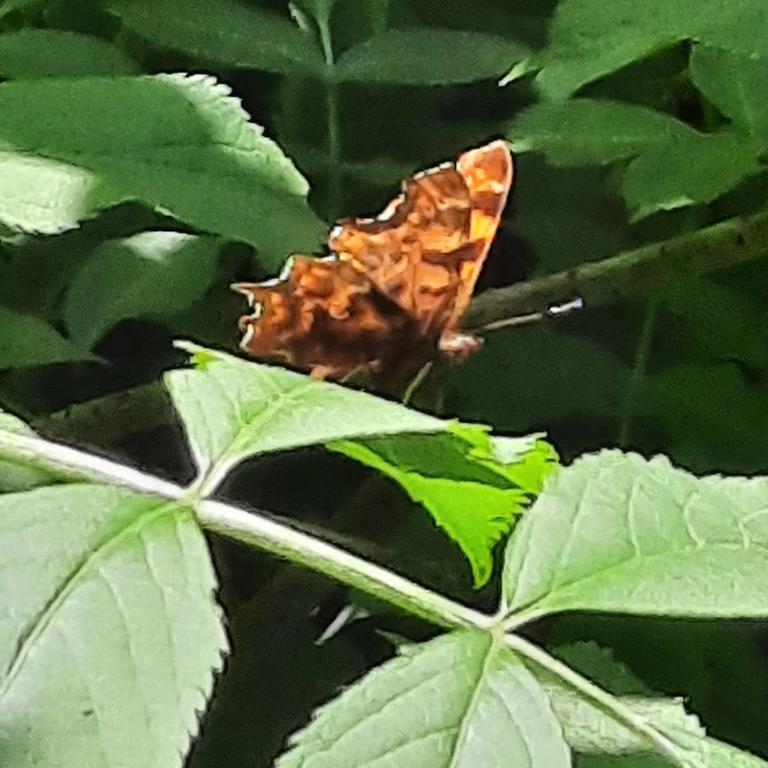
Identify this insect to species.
Polygonia c-album
